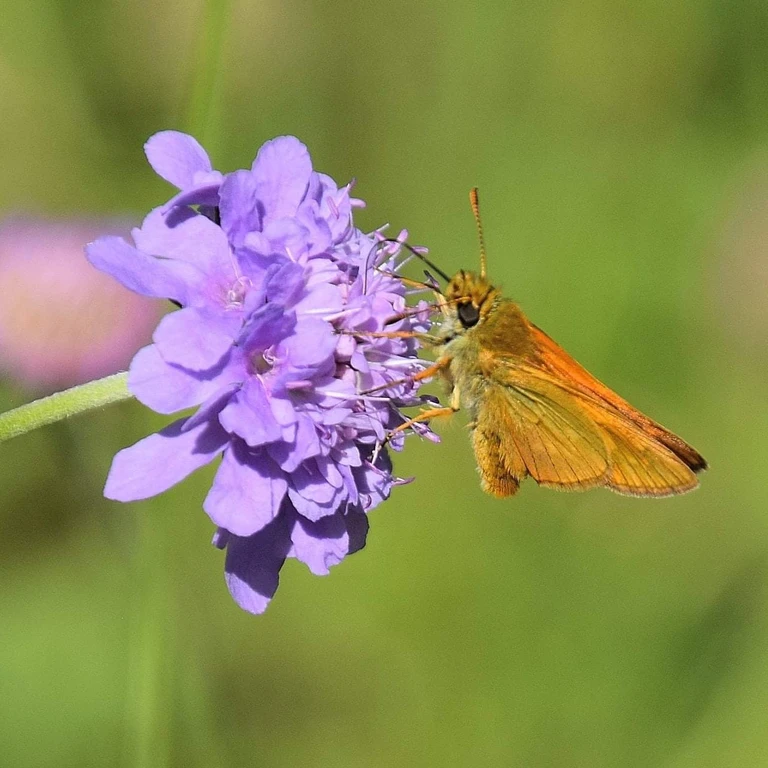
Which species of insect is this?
Ochlodes sylvanus (also Ochlodes venata)
